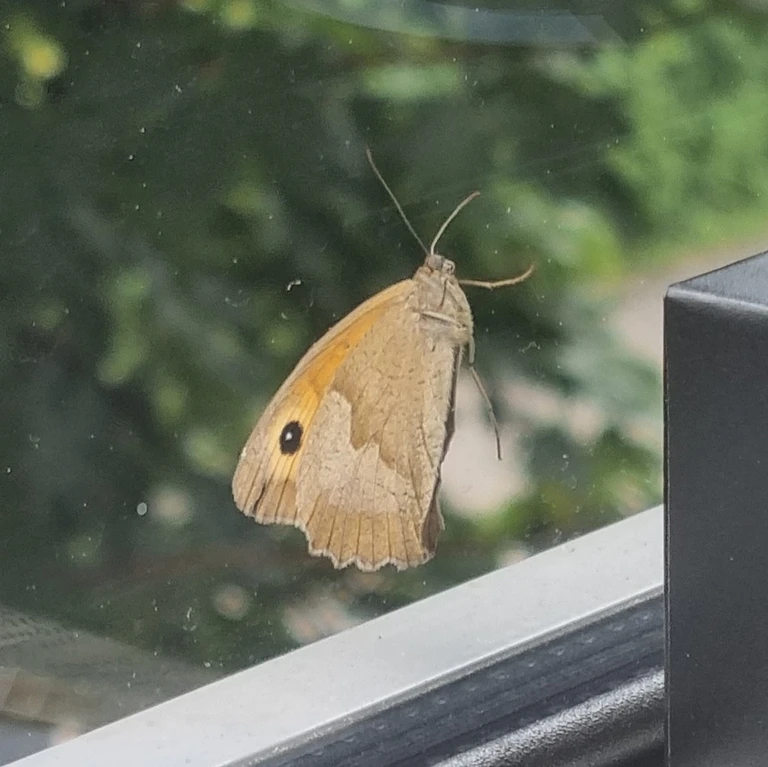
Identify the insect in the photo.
Maniola jurtina
